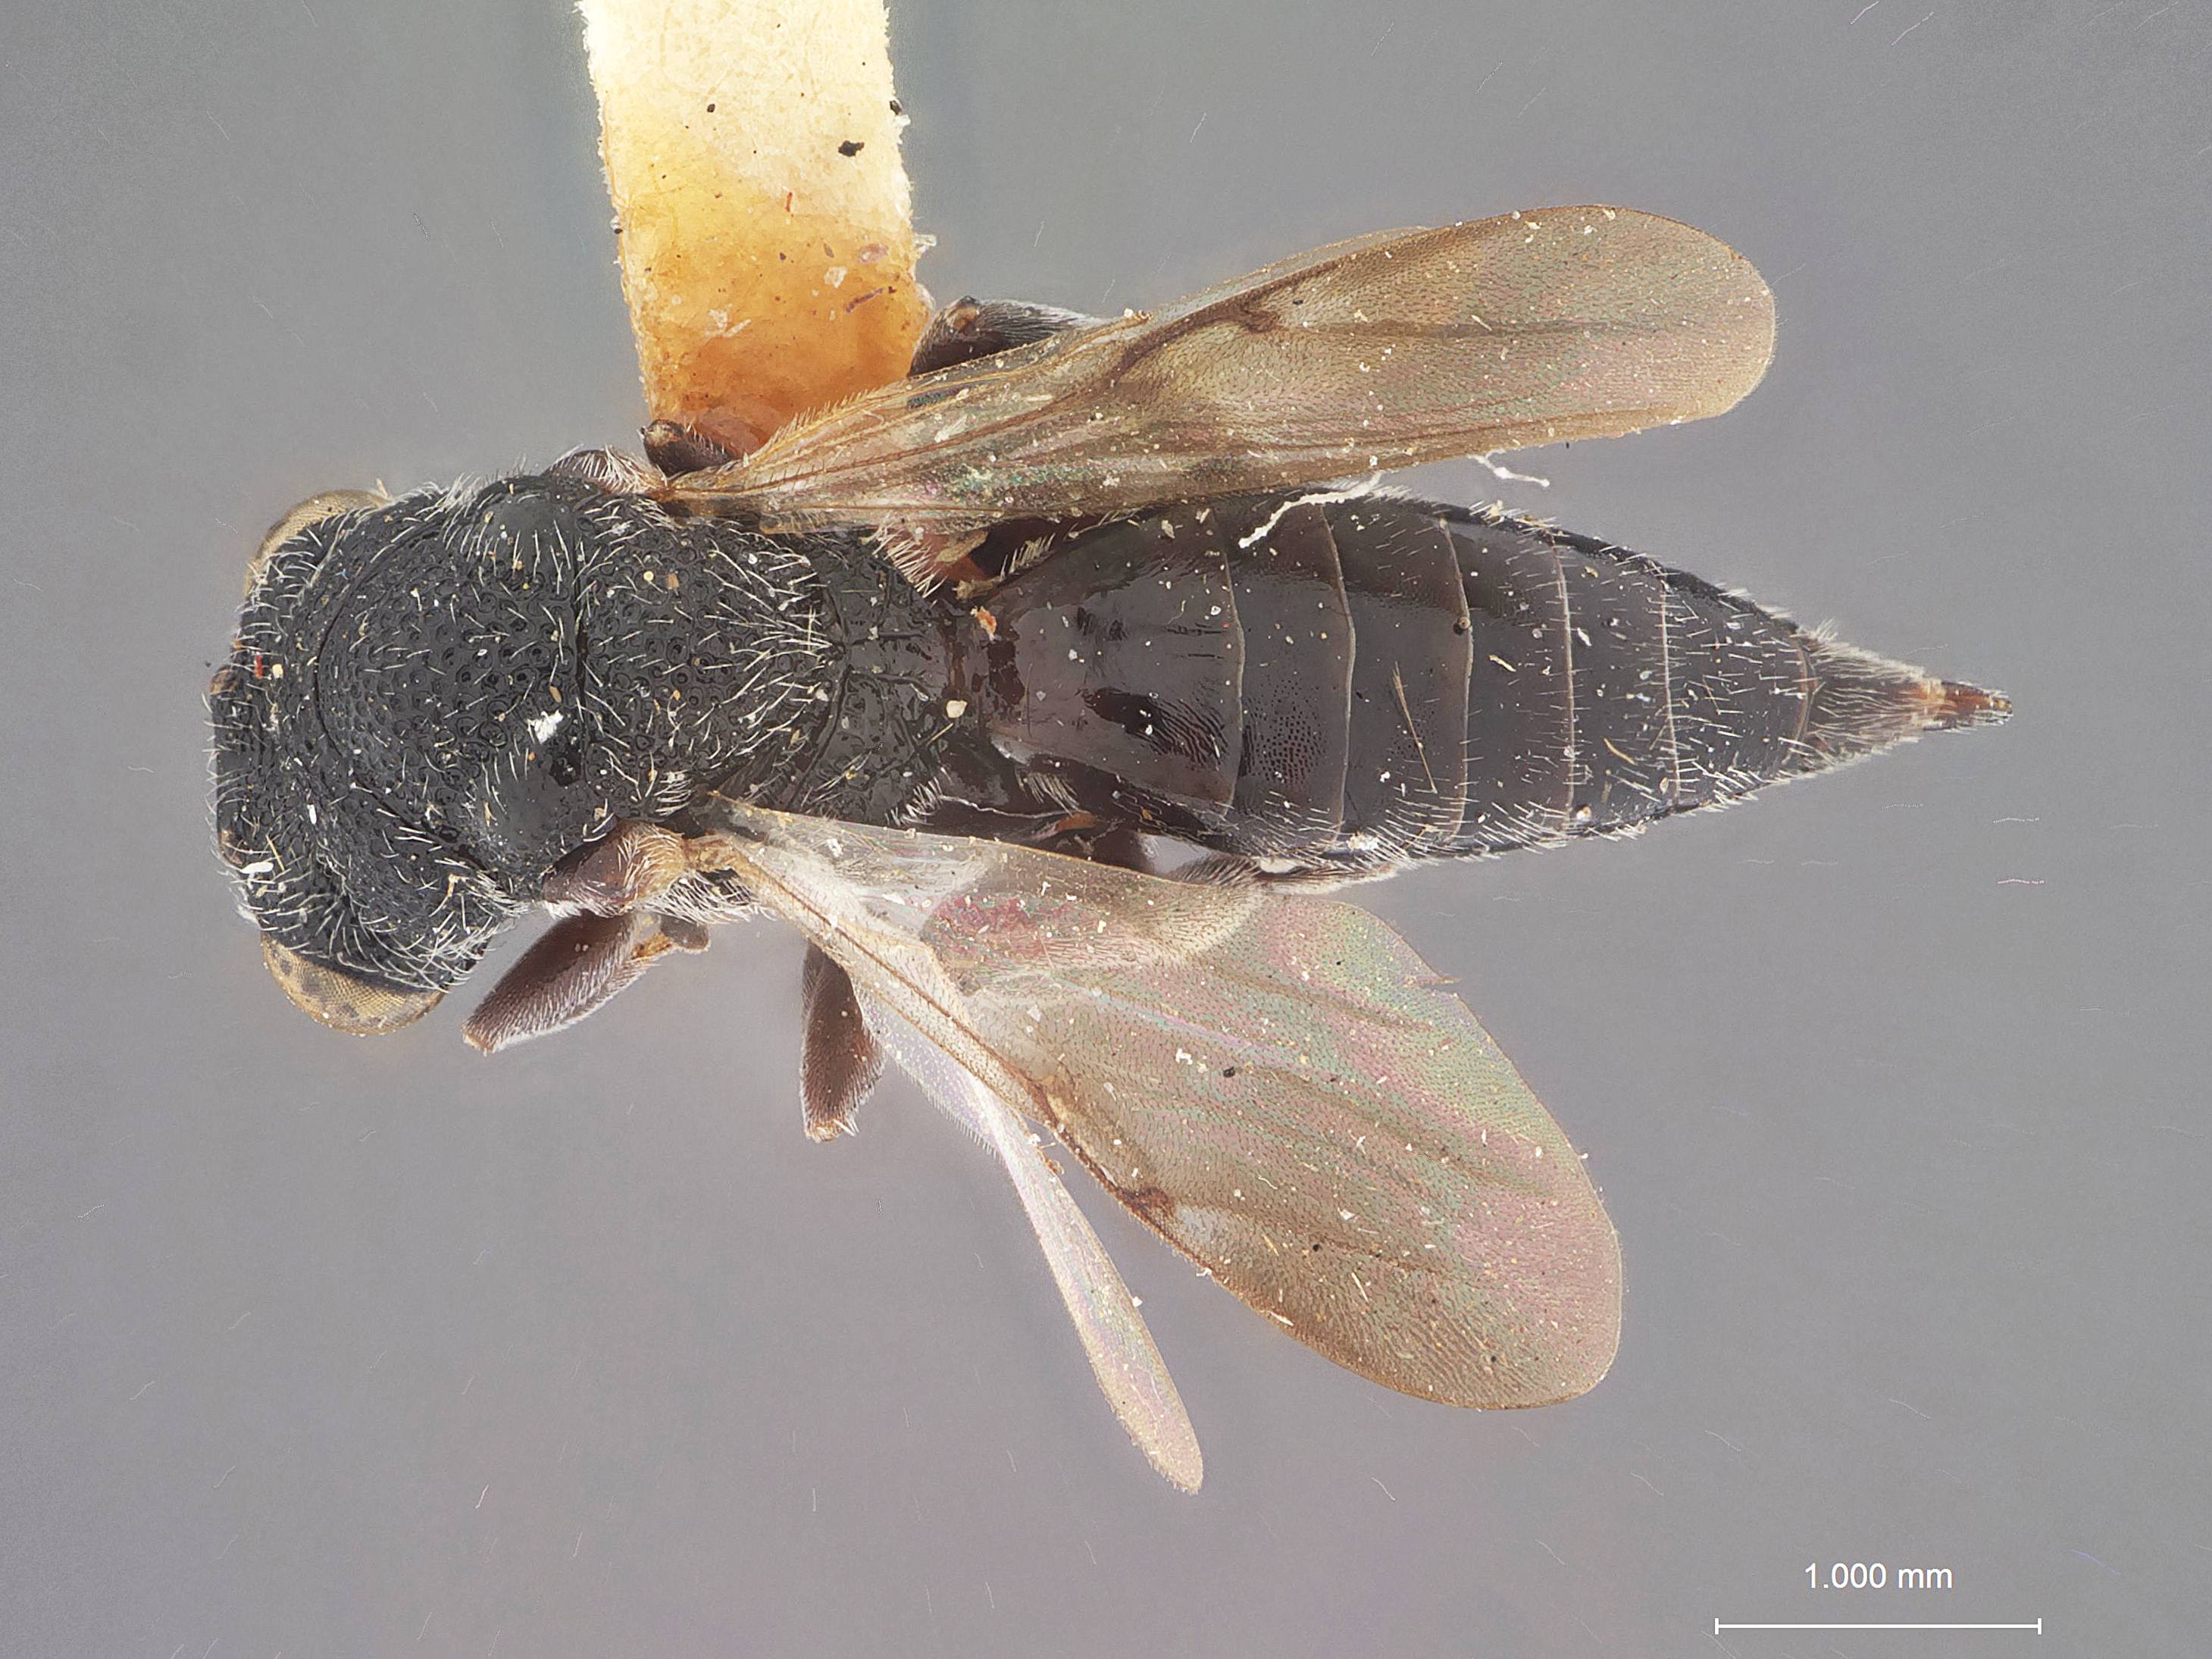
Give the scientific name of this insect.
Eugastrochalcis breviceps
